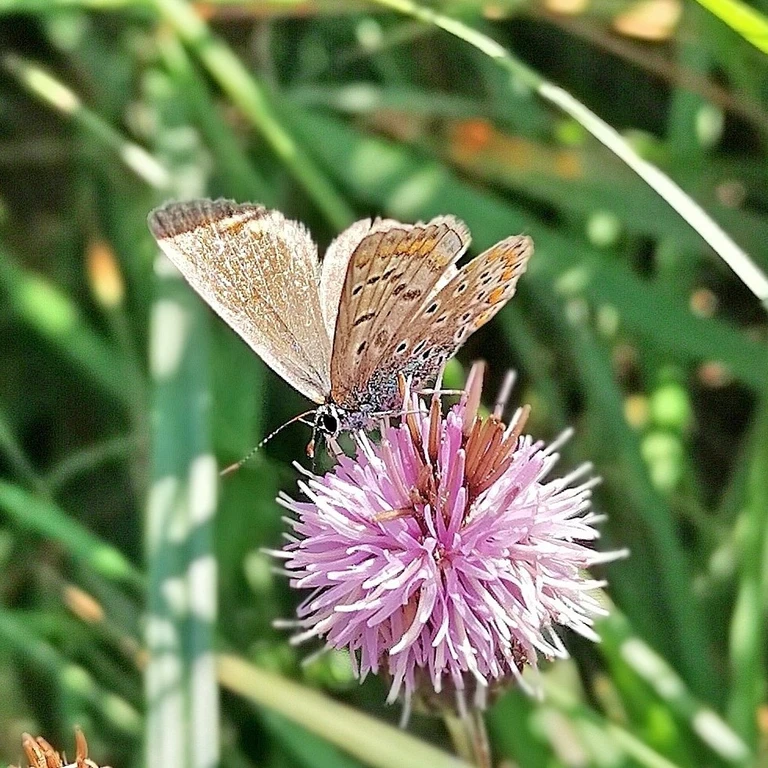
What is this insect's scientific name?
Polyommatus icarus
